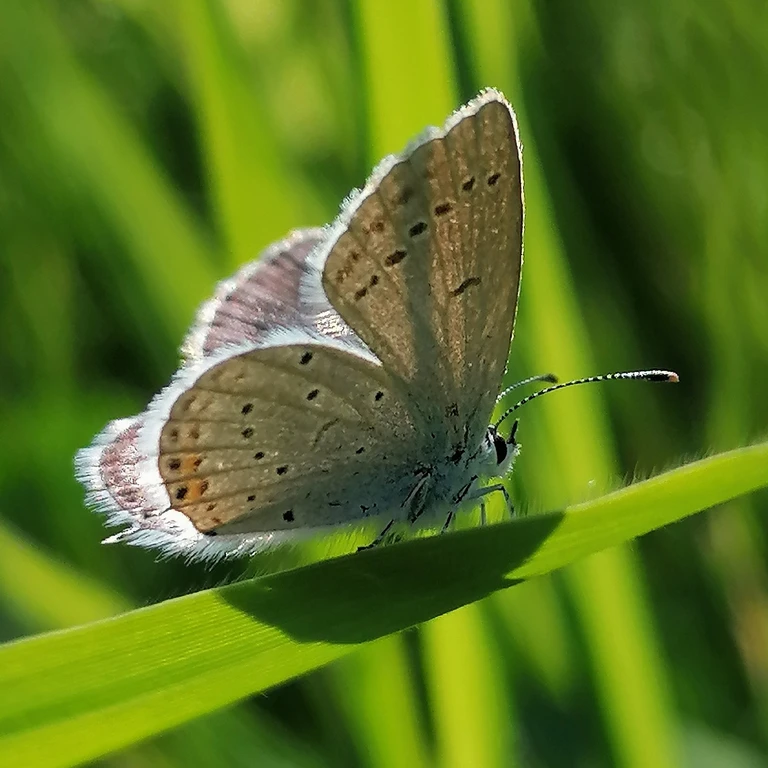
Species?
Cupido argiades (also Elkalyce argiades)
